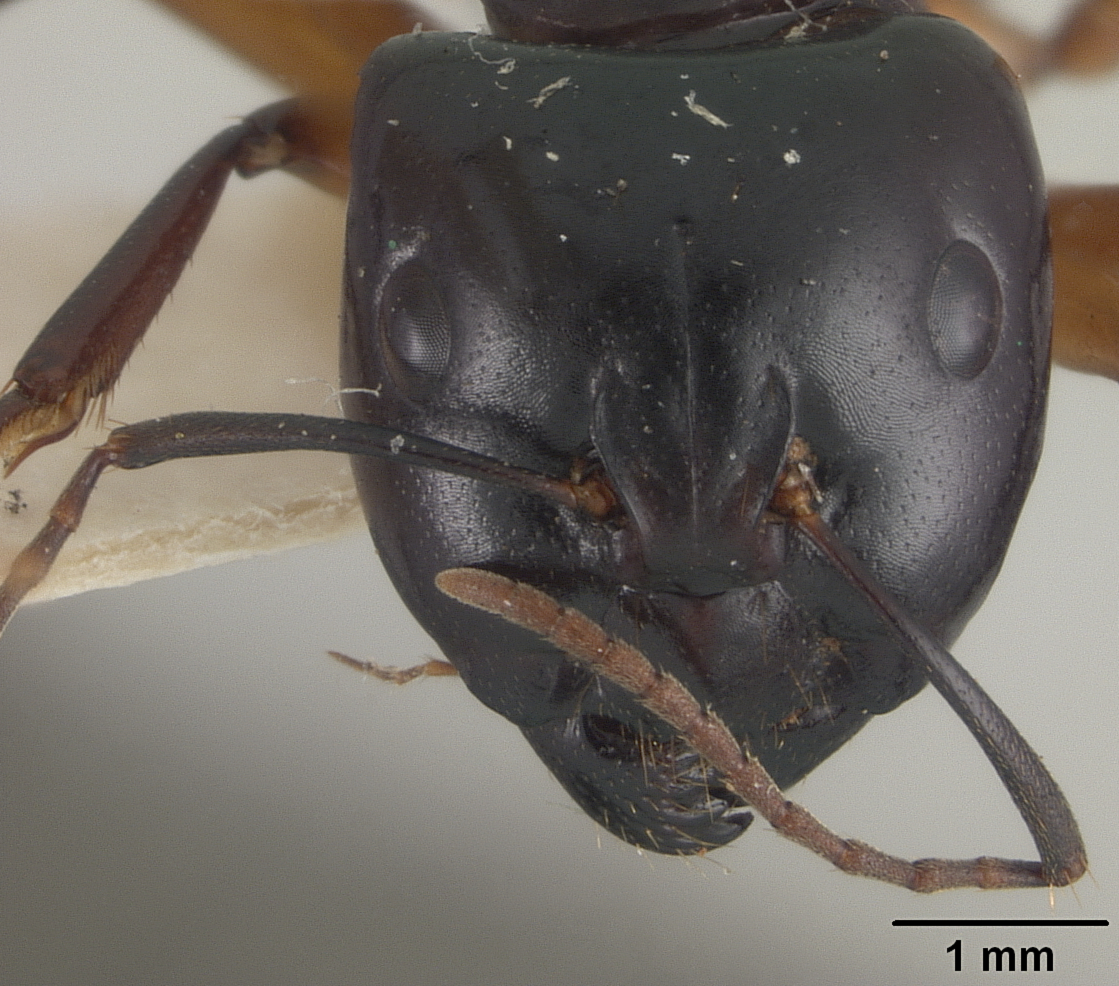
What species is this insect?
Camponotus tumidus
